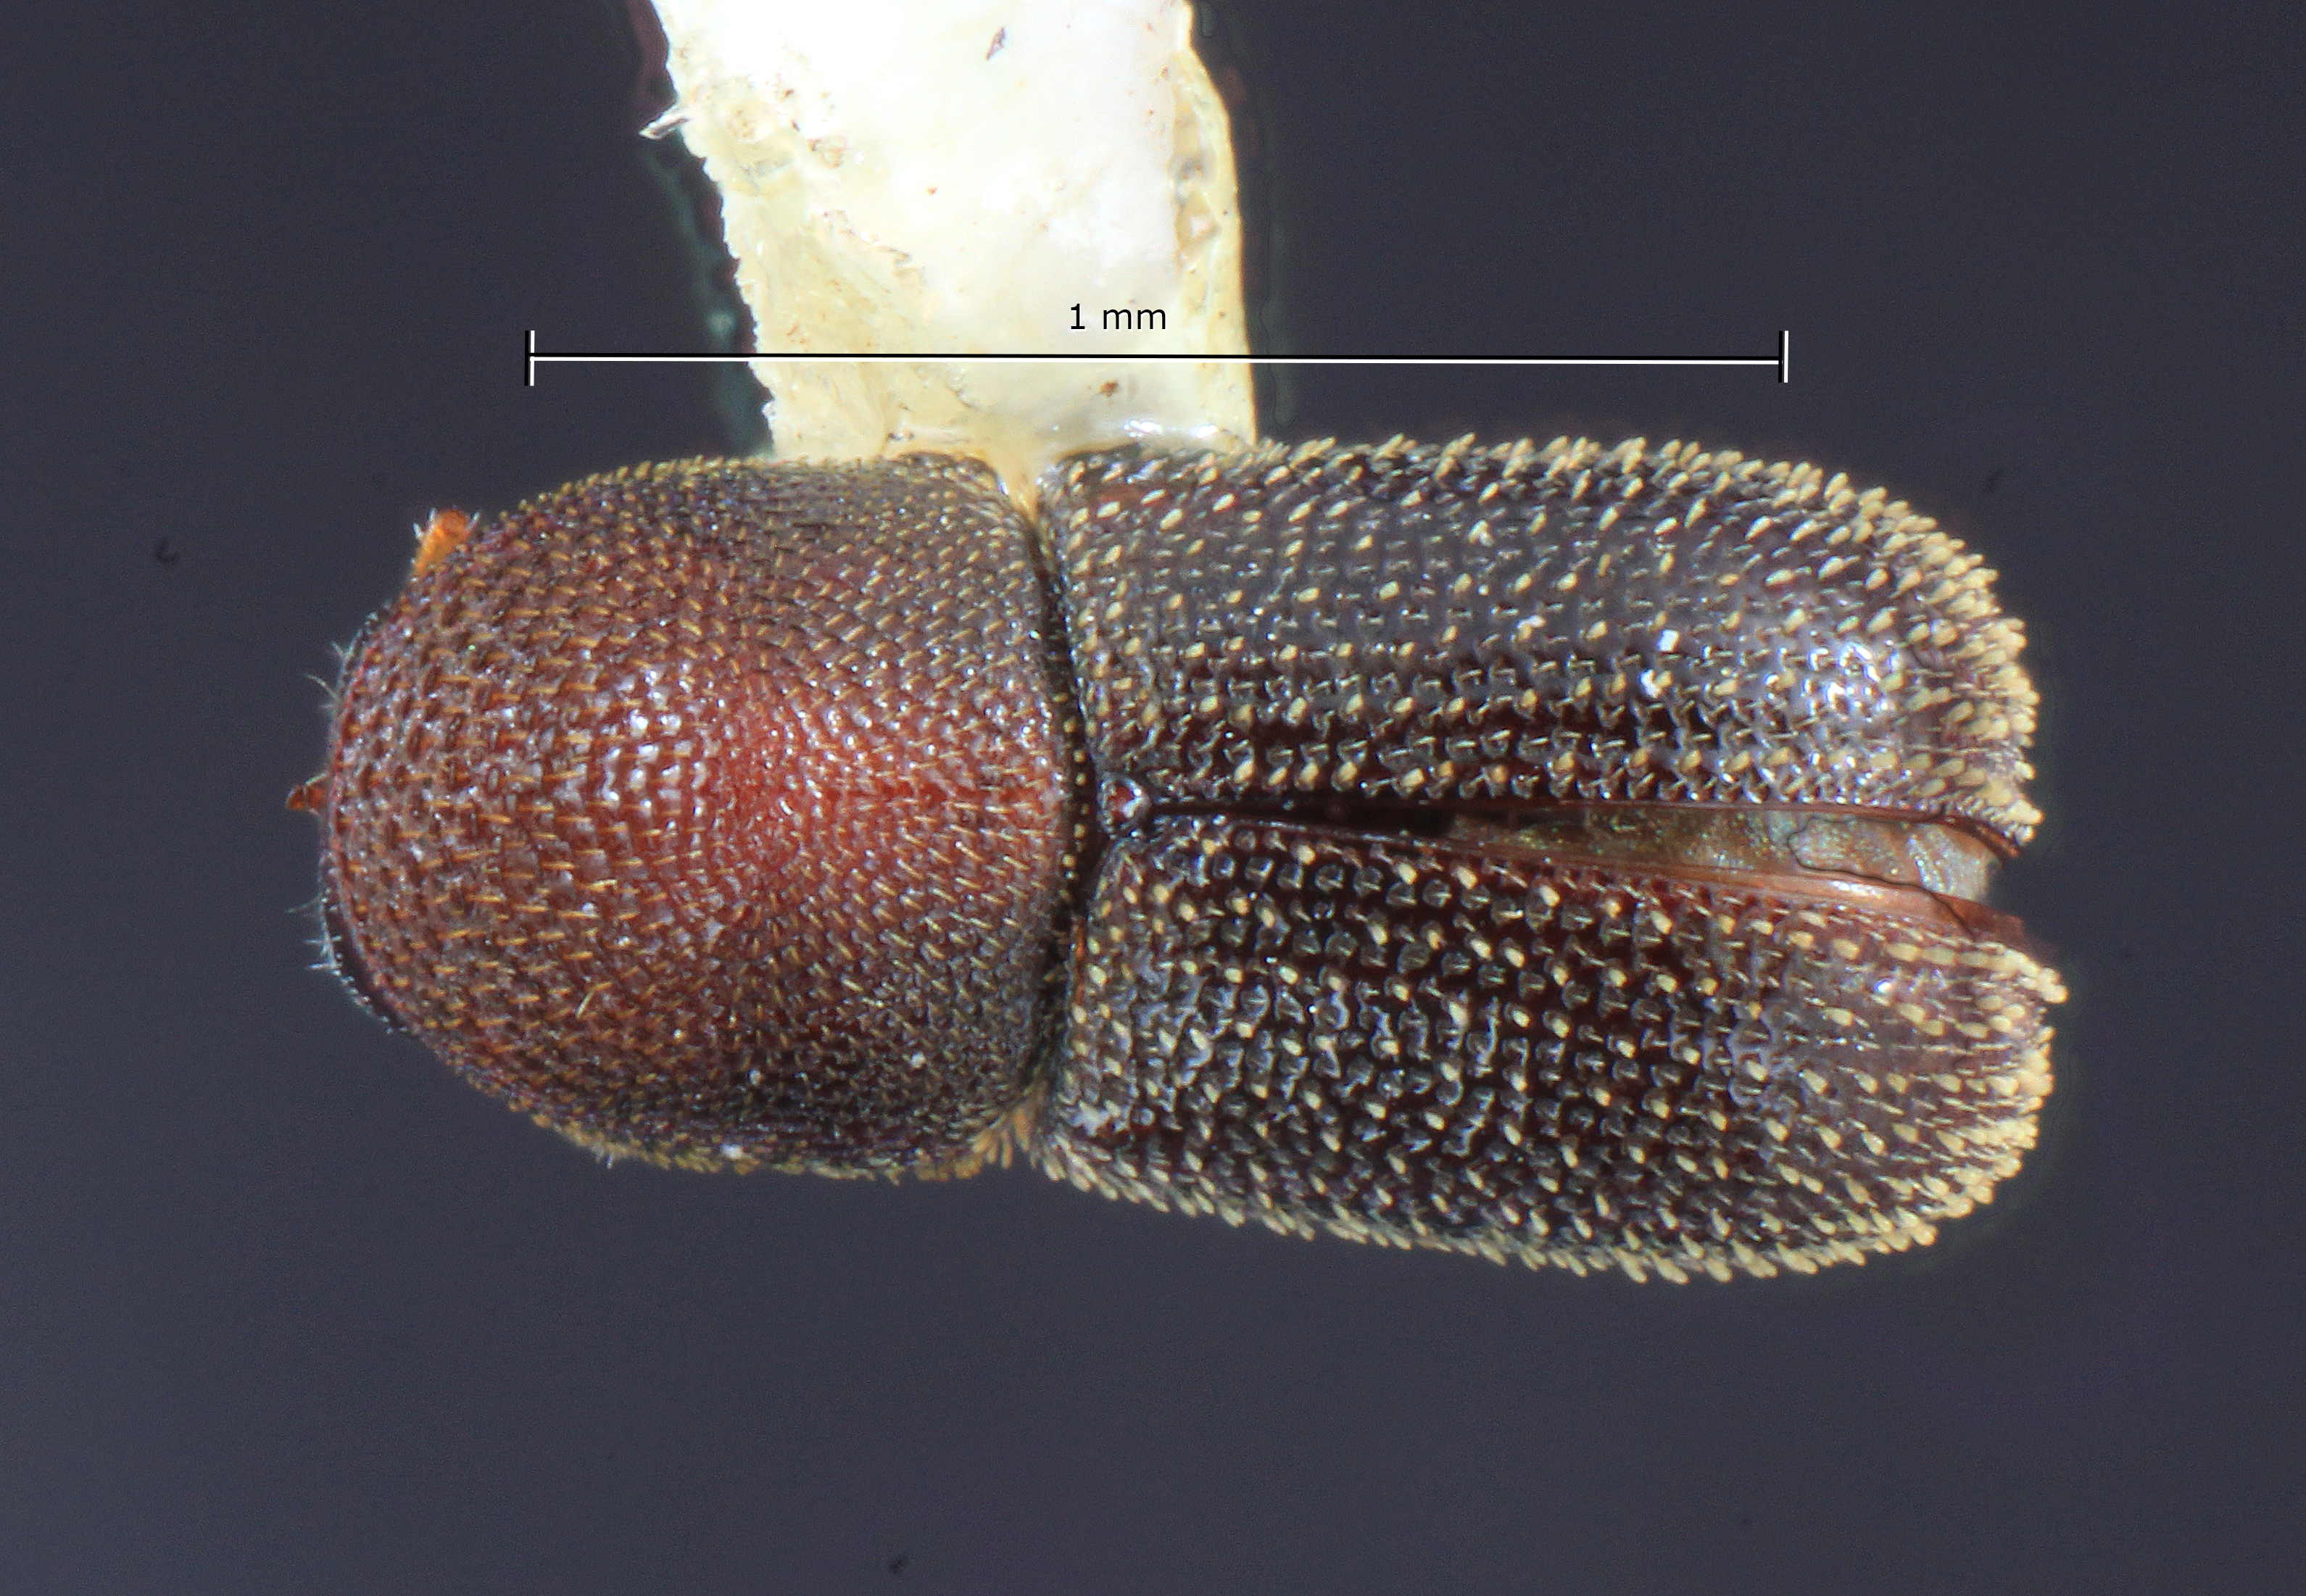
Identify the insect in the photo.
Styphlosoma granulatum
